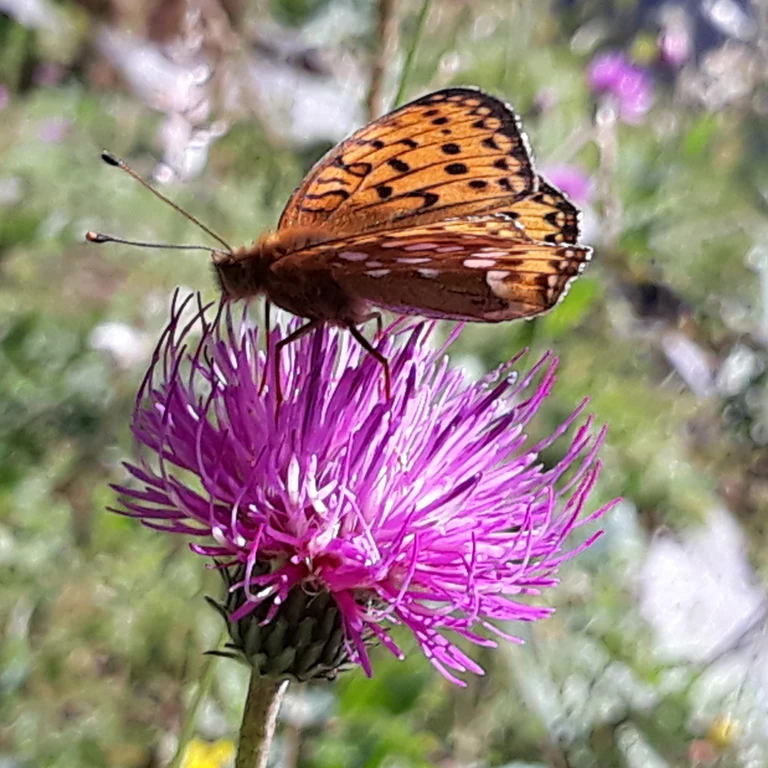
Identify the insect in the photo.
Speyeria aglaja
